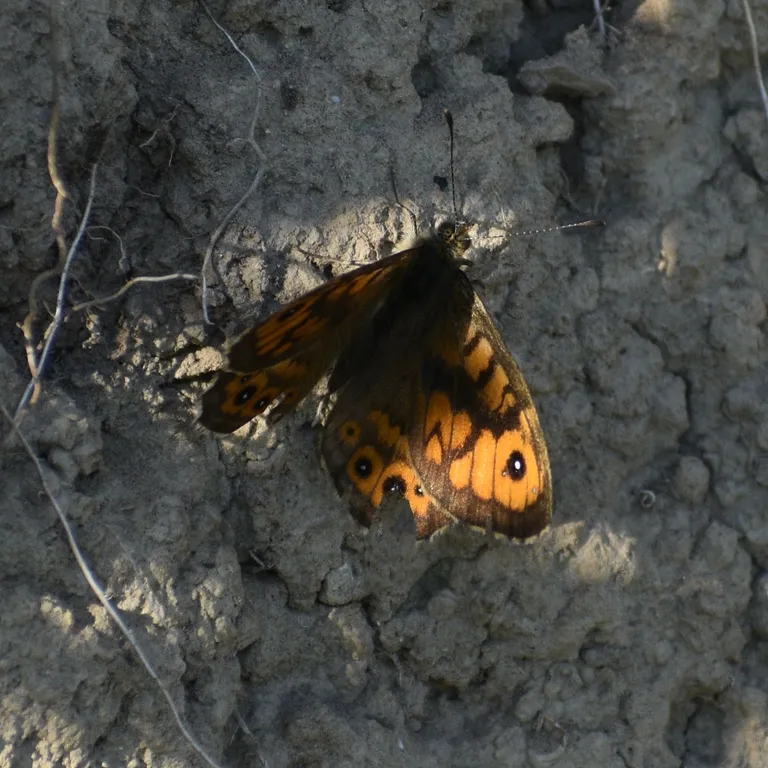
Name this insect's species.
Lasiommata megera (also Pararge megera)
